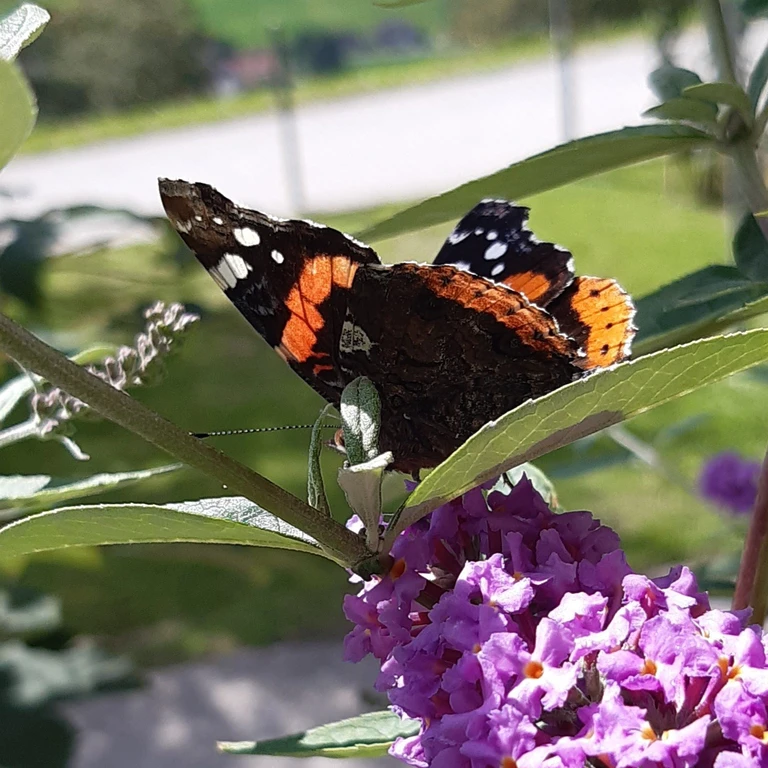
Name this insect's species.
Vanessa atalanta
